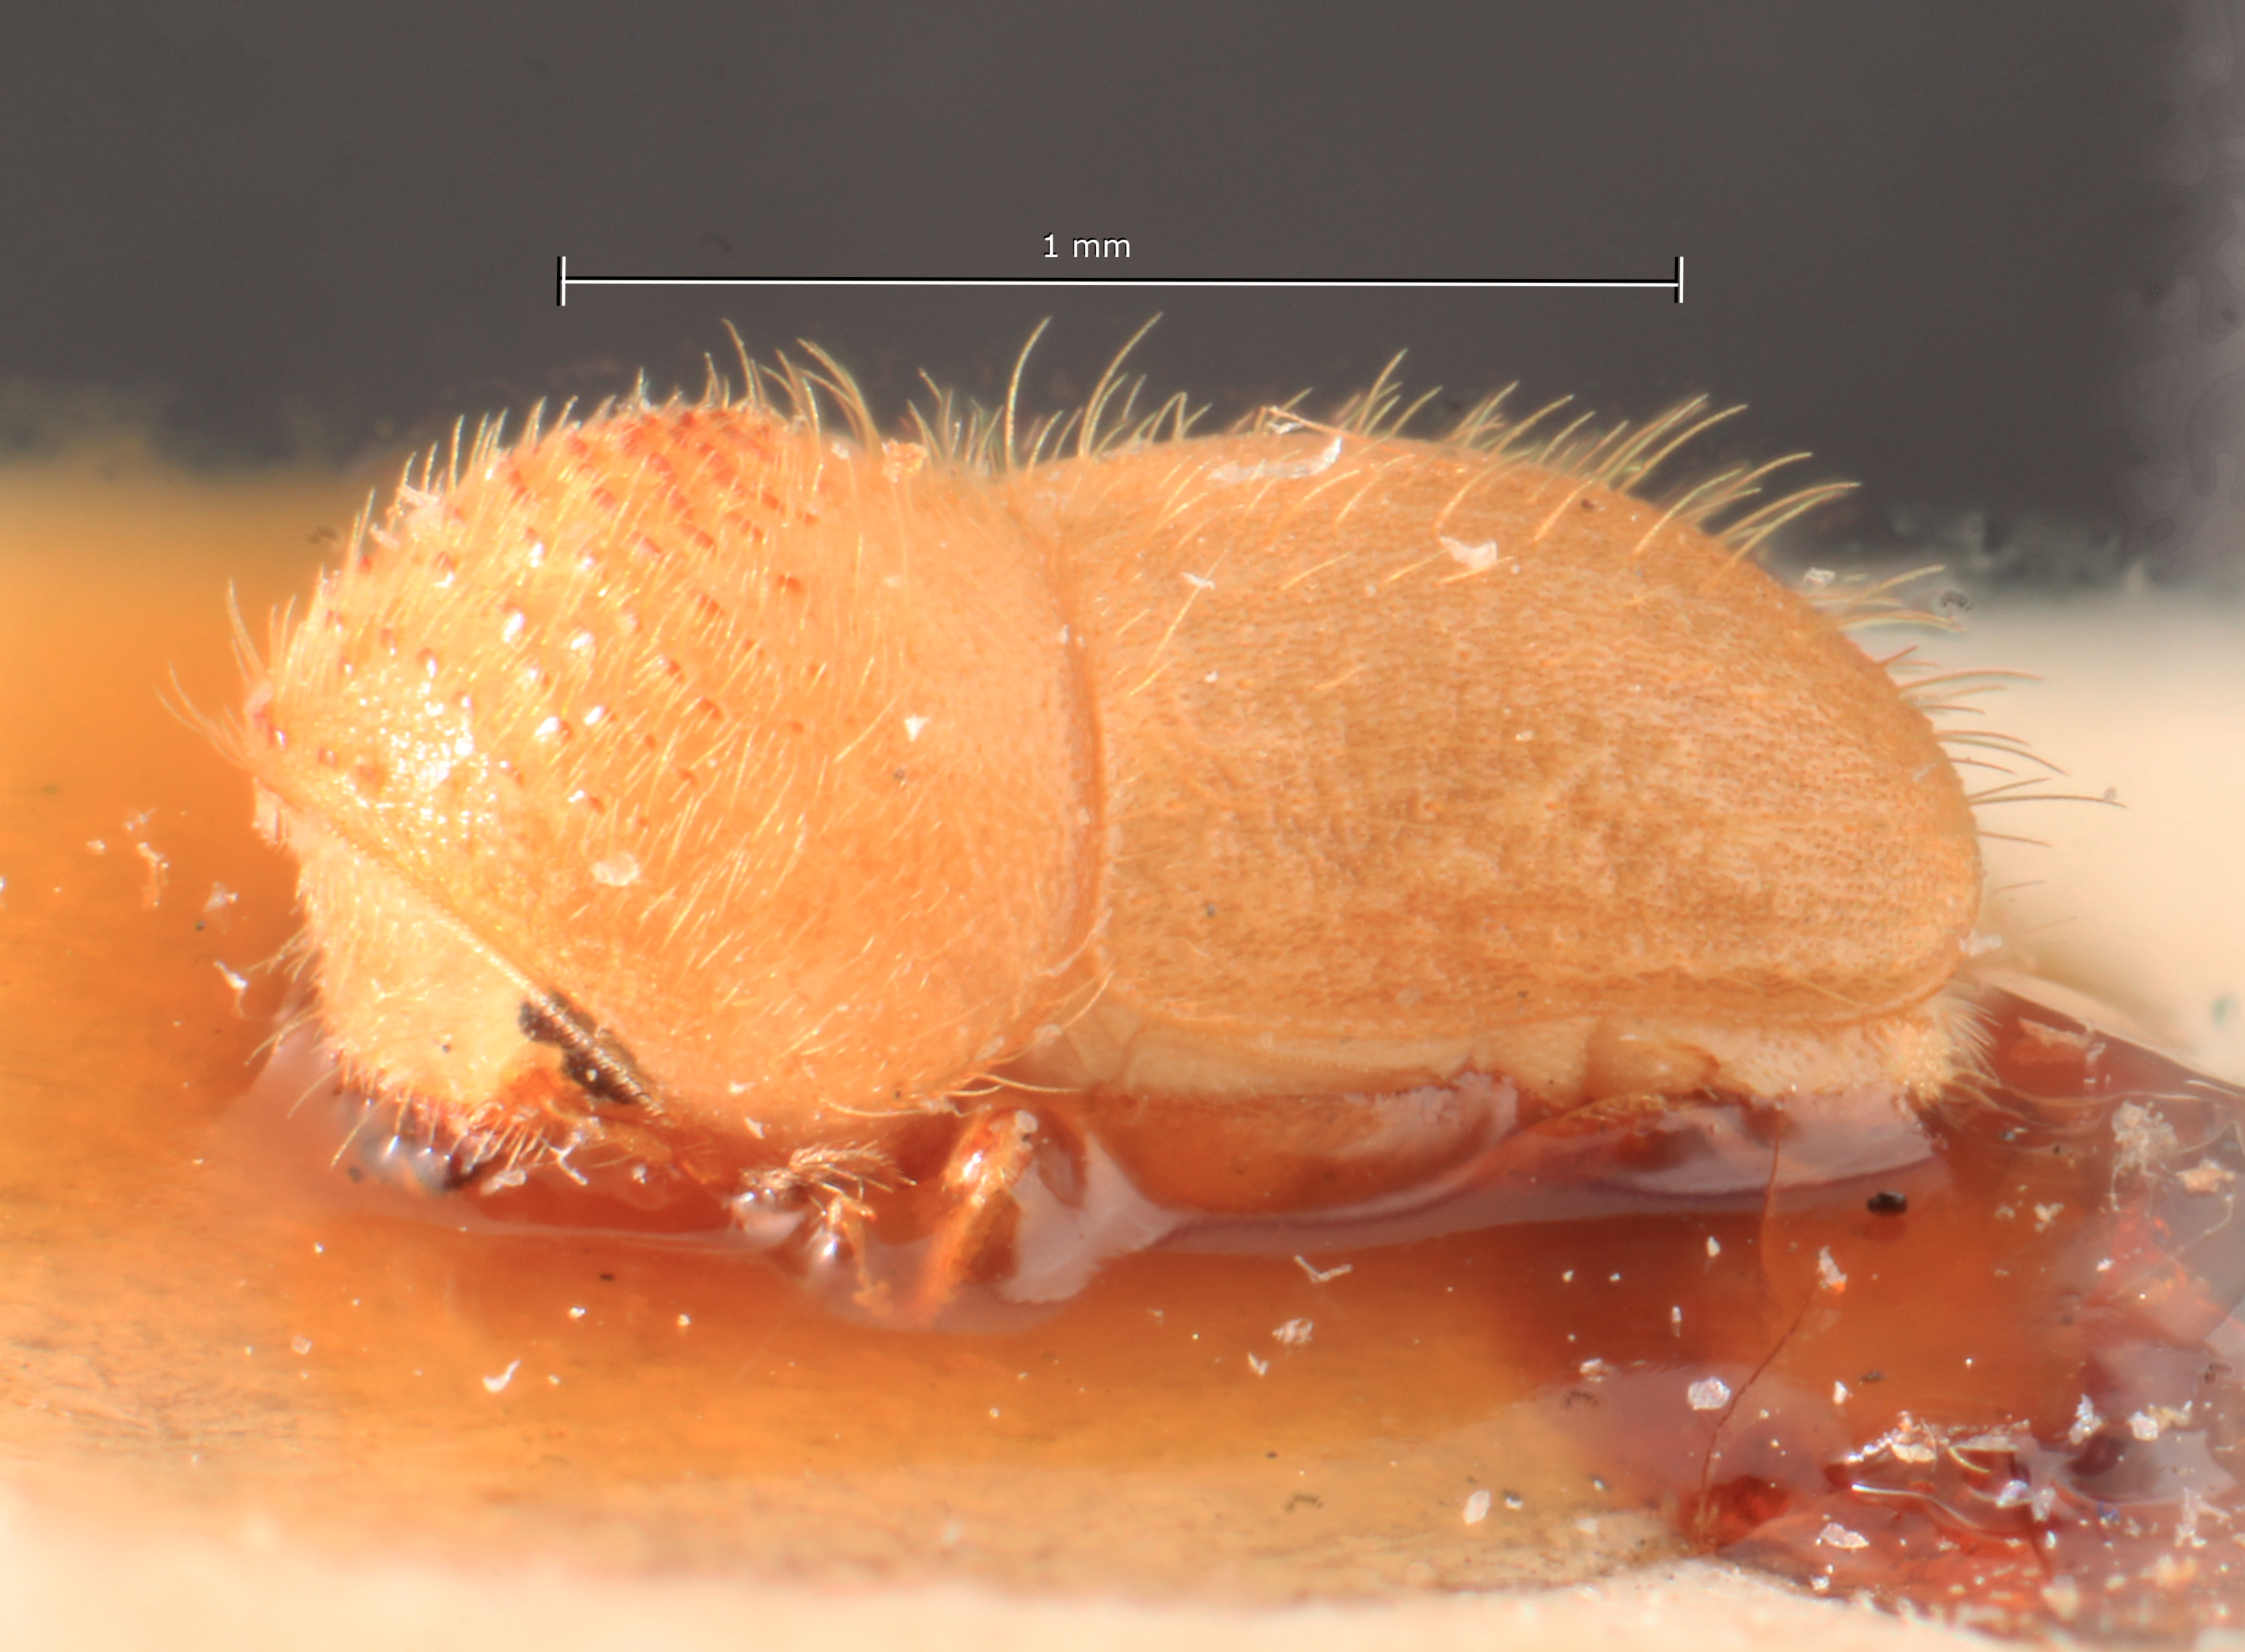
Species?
Hypocryphalus brevior
